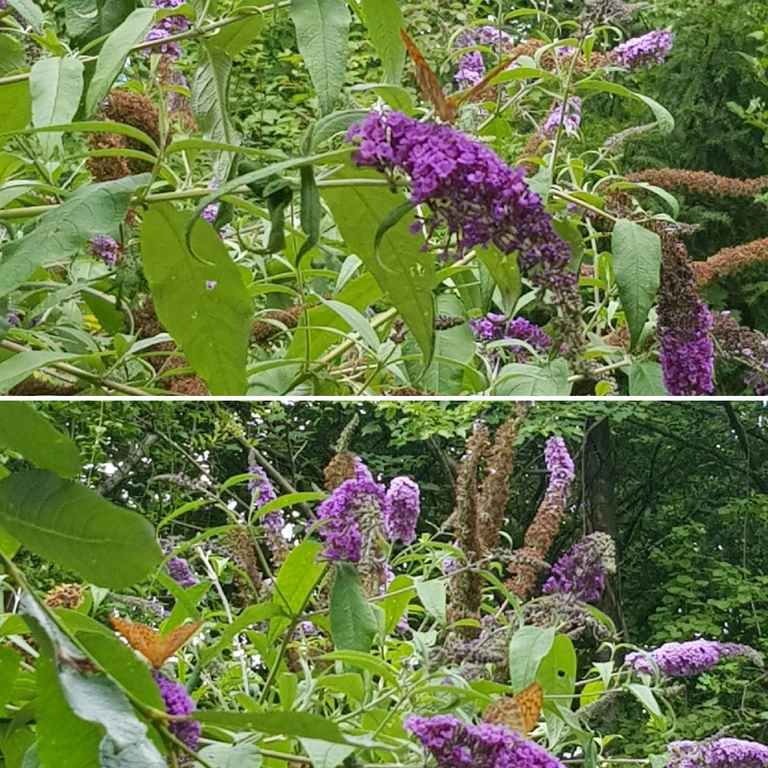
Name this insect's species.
Argynnis paphia
